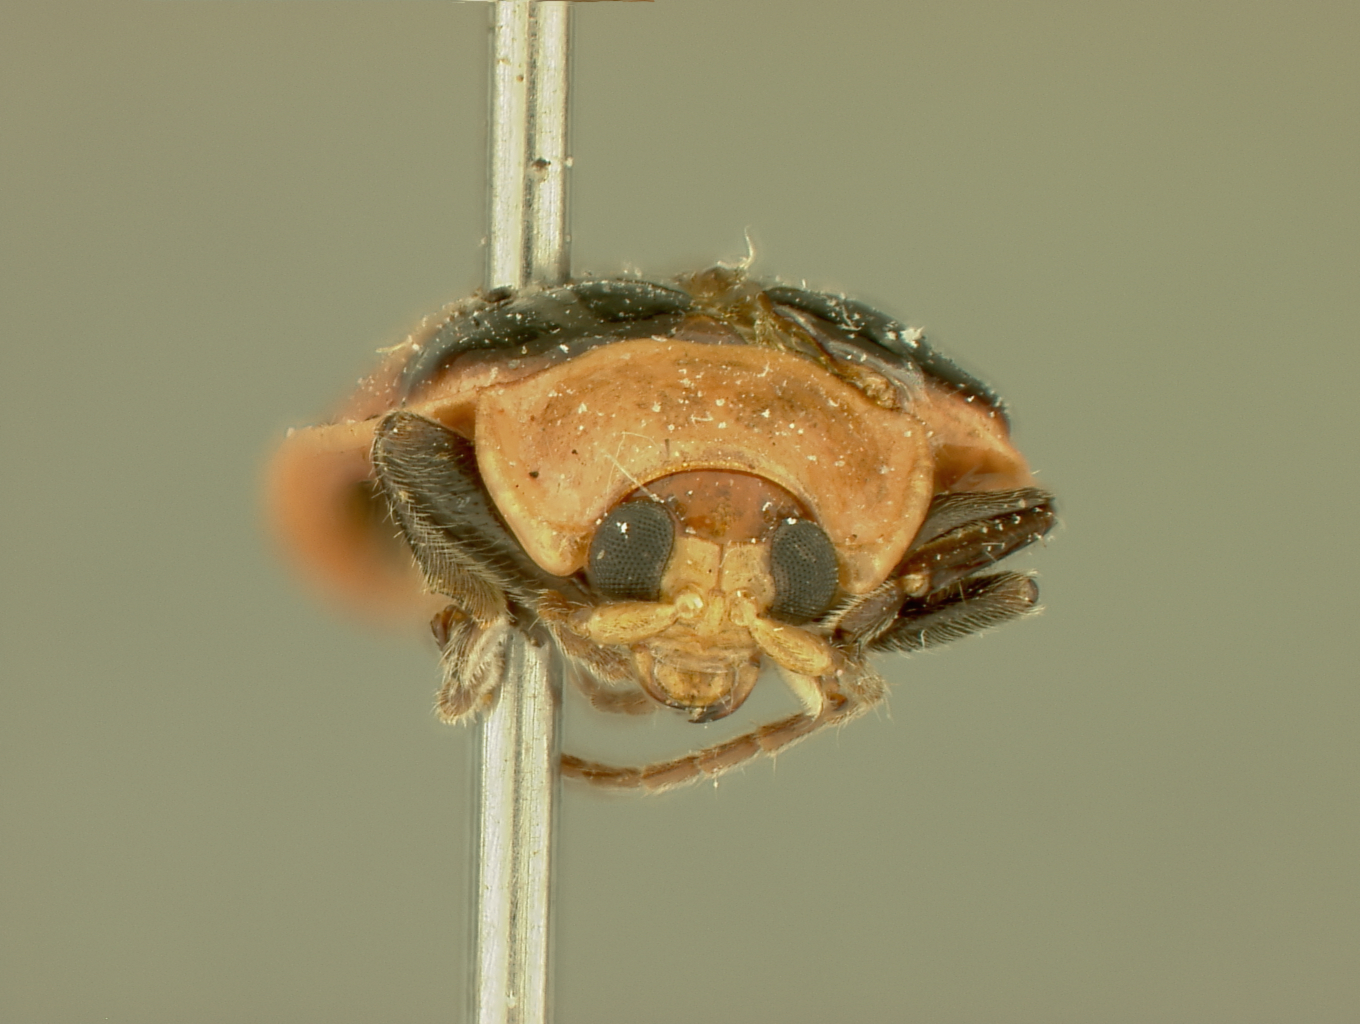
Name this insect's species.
Omophoita ernesta
